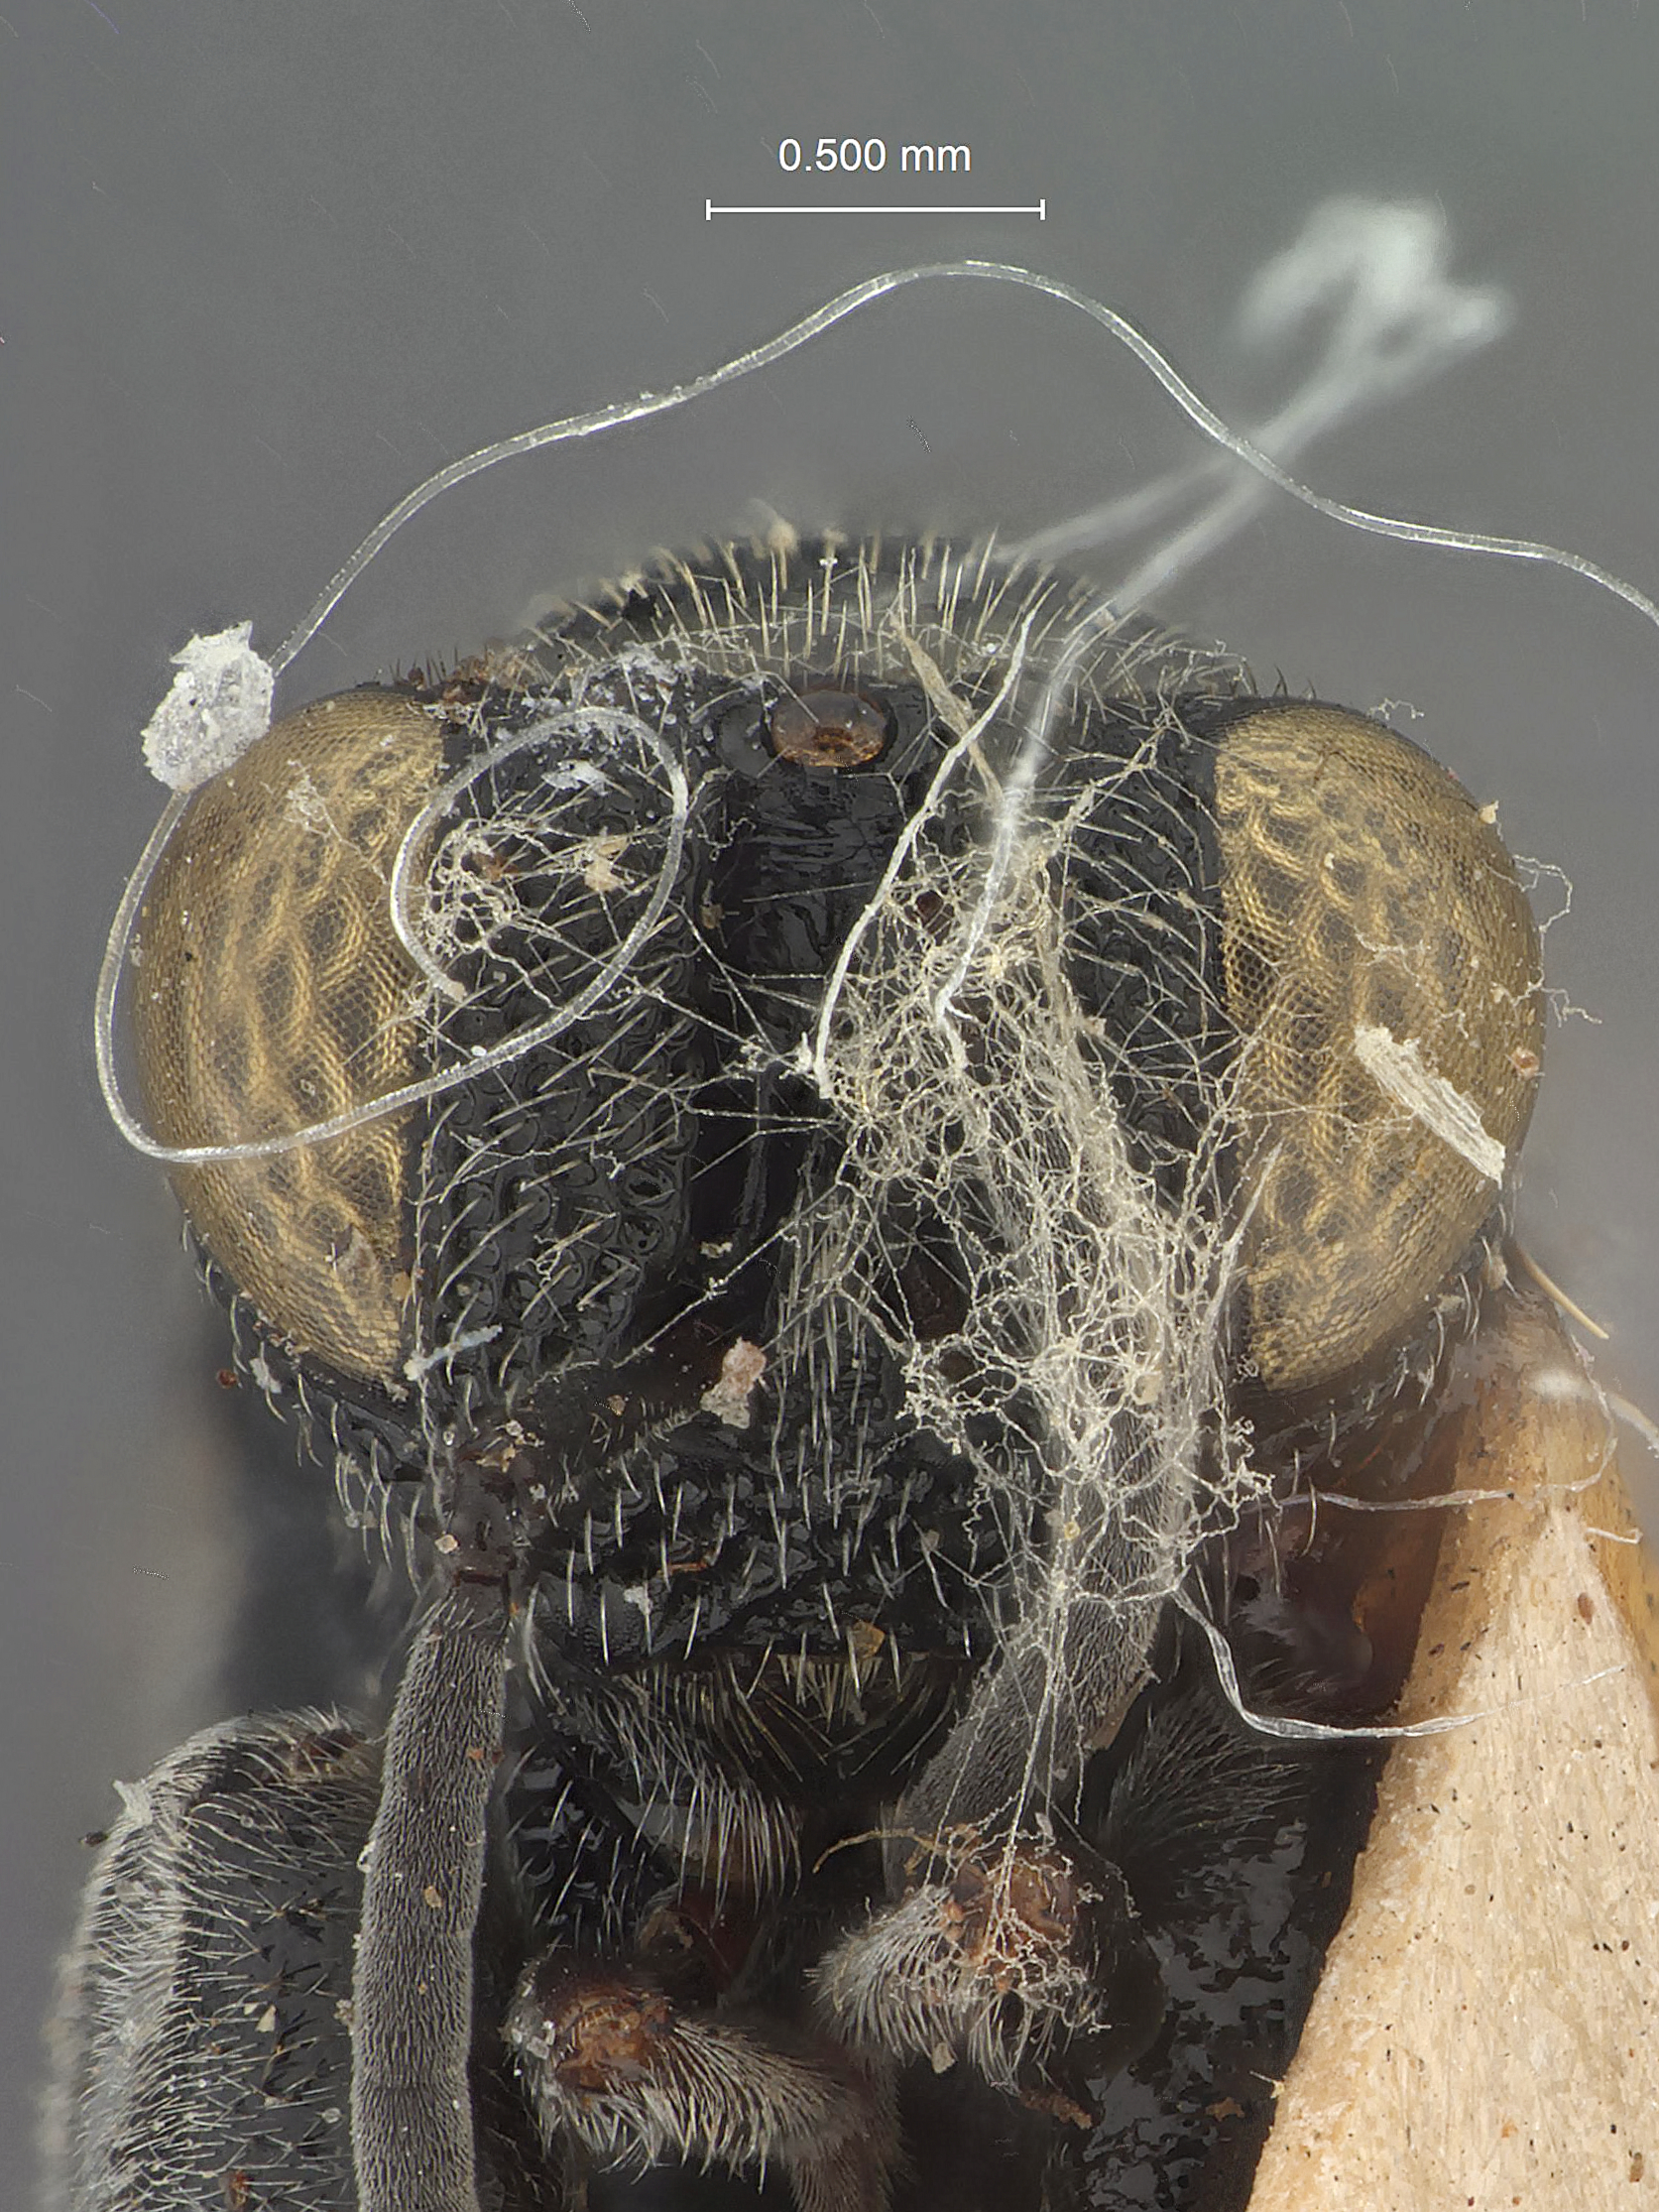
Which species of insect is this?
Trigonura samarensis
